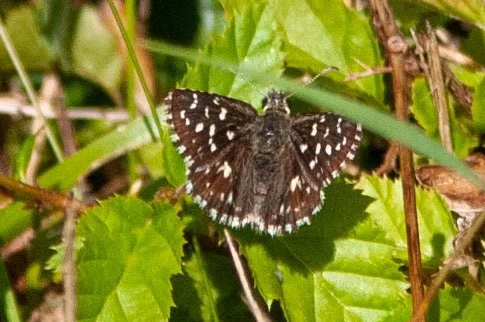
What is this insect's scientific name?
Pyrgus malvae
